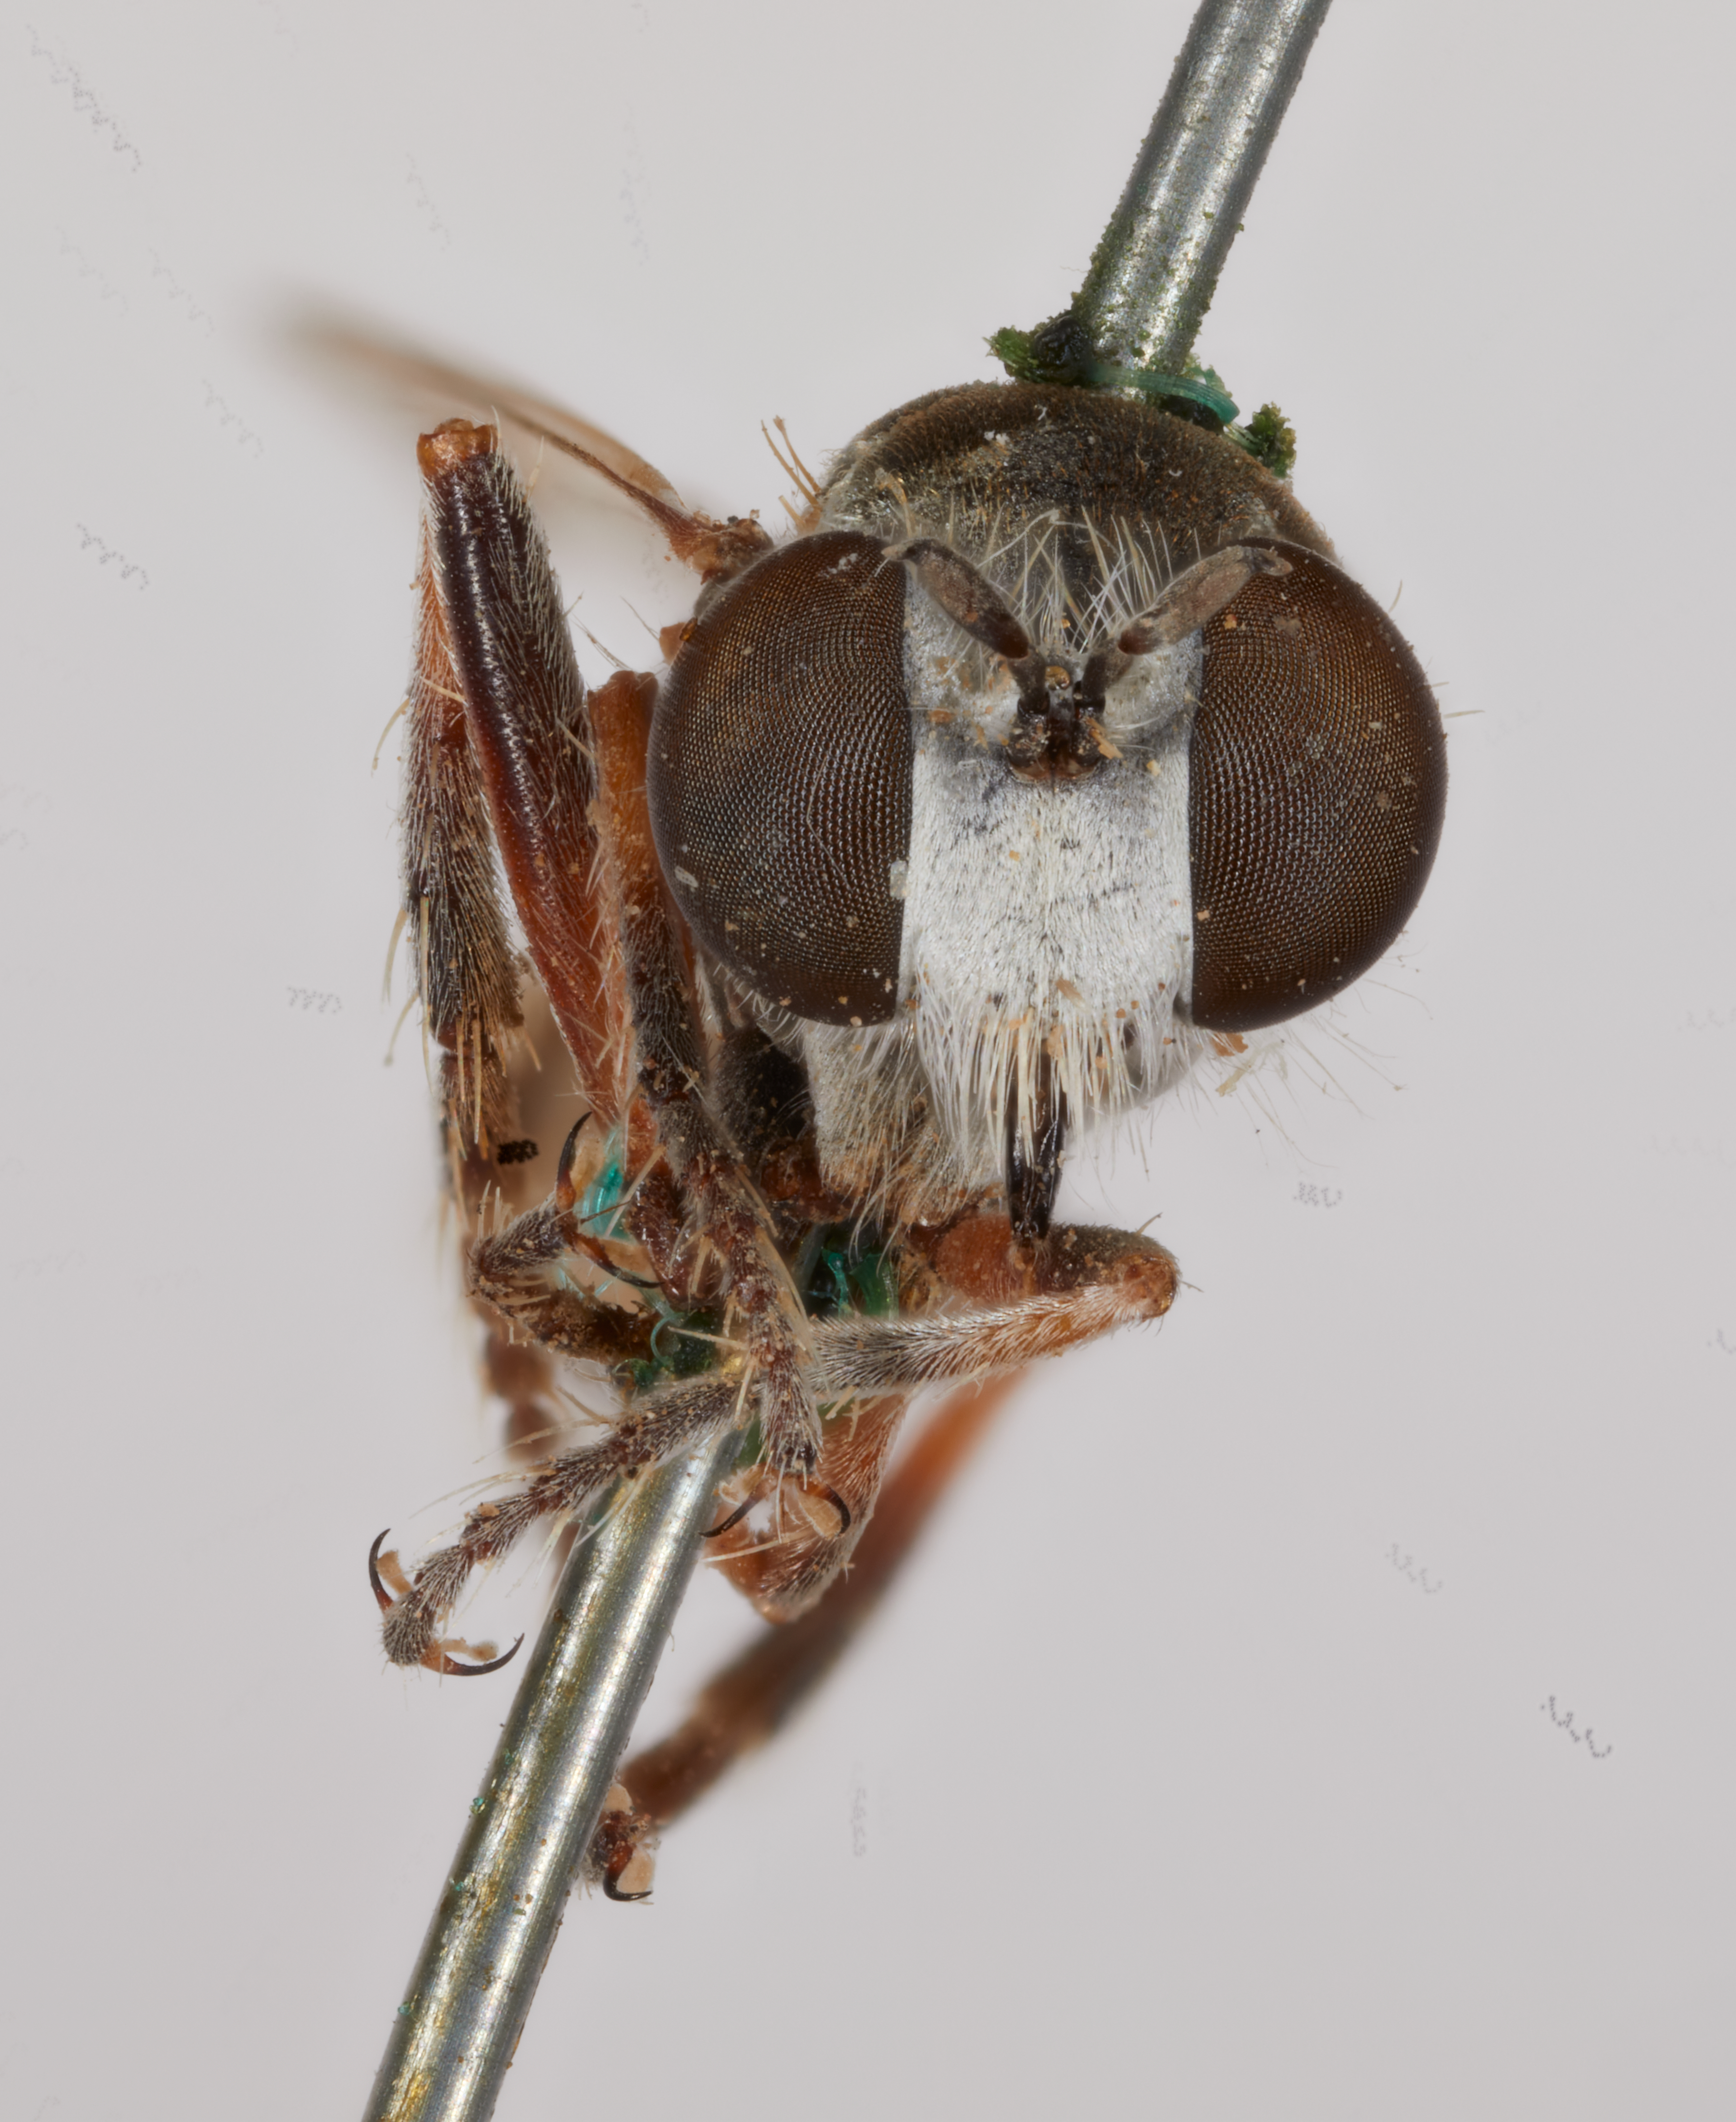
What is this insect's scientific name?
Laphystia limatulus
